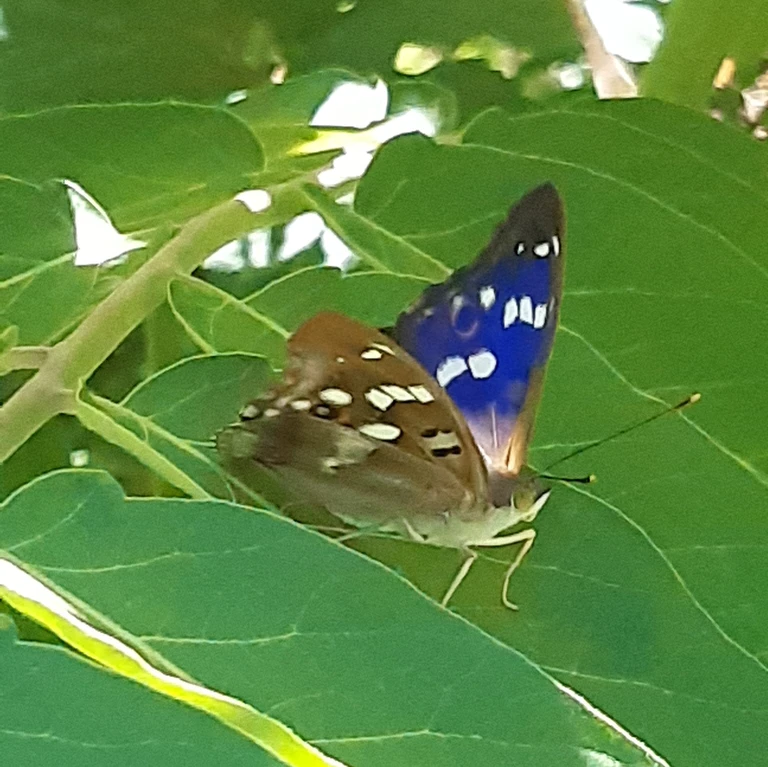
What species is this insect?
Apatura ilia
